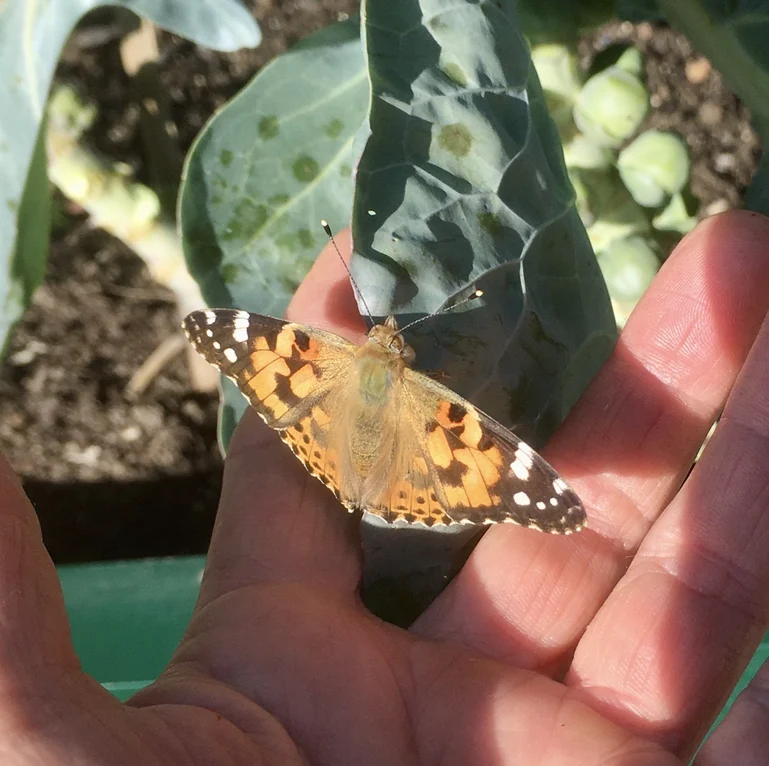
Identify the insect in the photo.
Vanessa cardui
